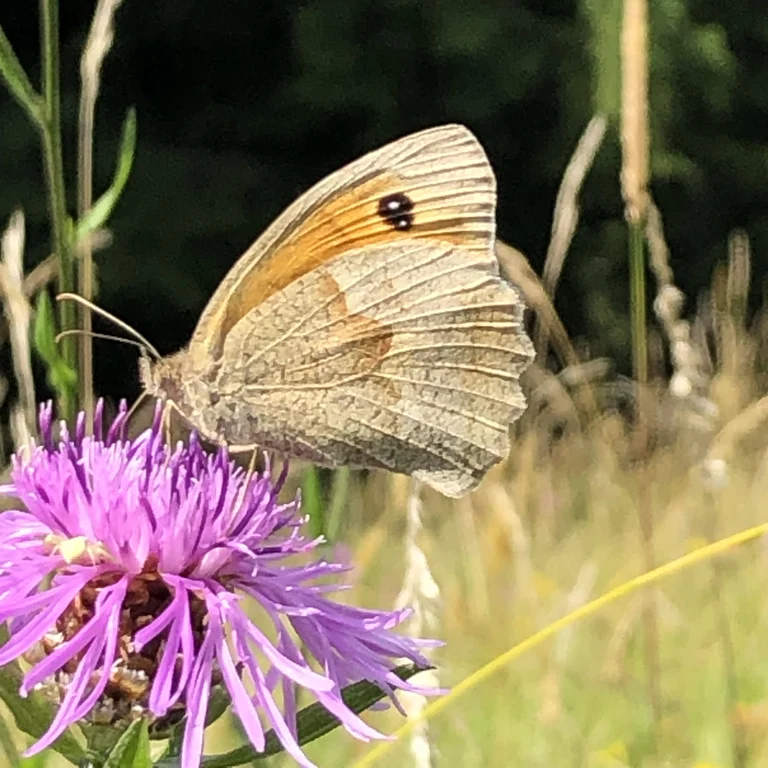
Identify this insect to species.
Maniola jurtina
